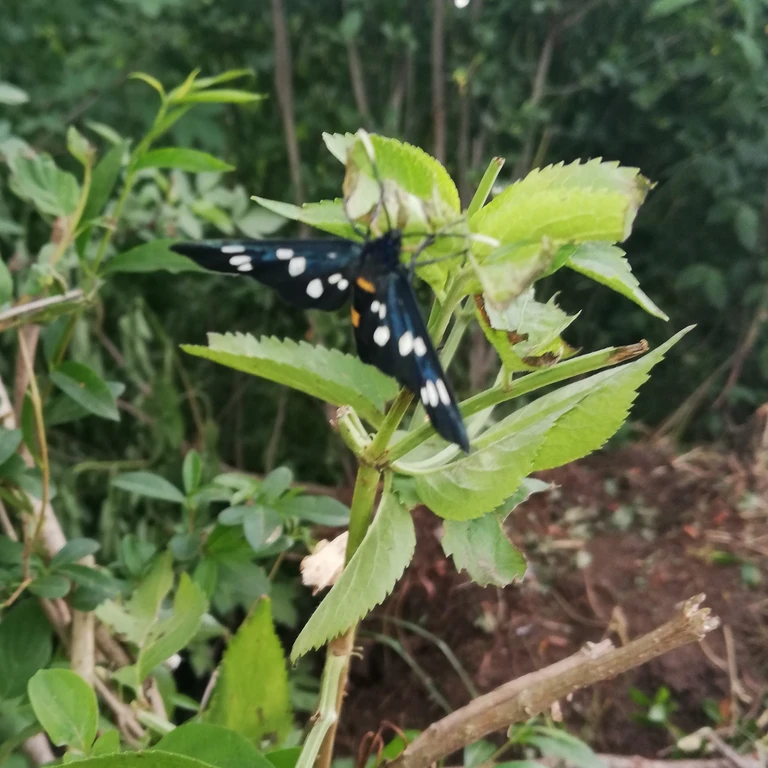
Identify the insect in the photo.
Amata phegea
